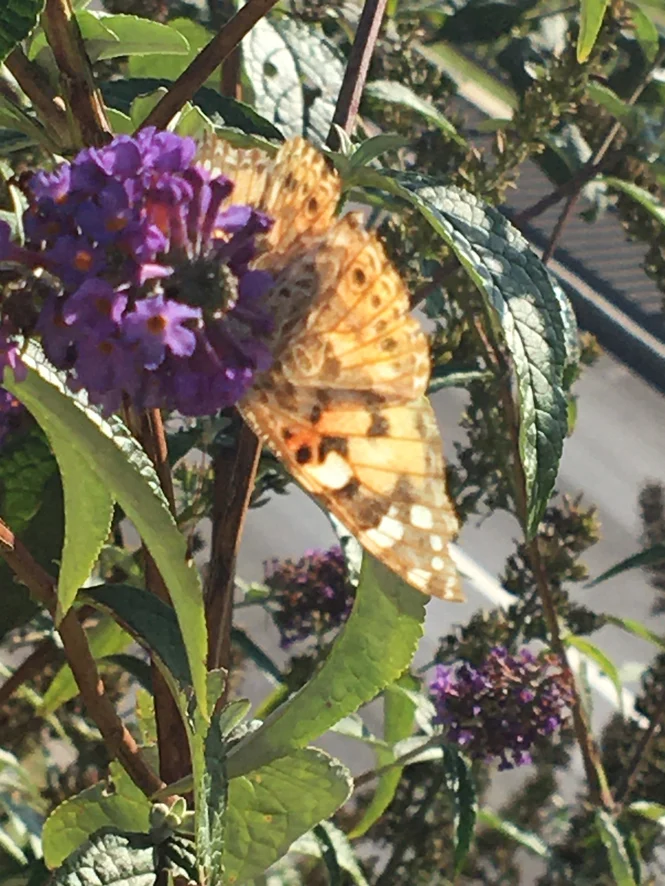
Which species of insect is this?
Vanessa cardui
